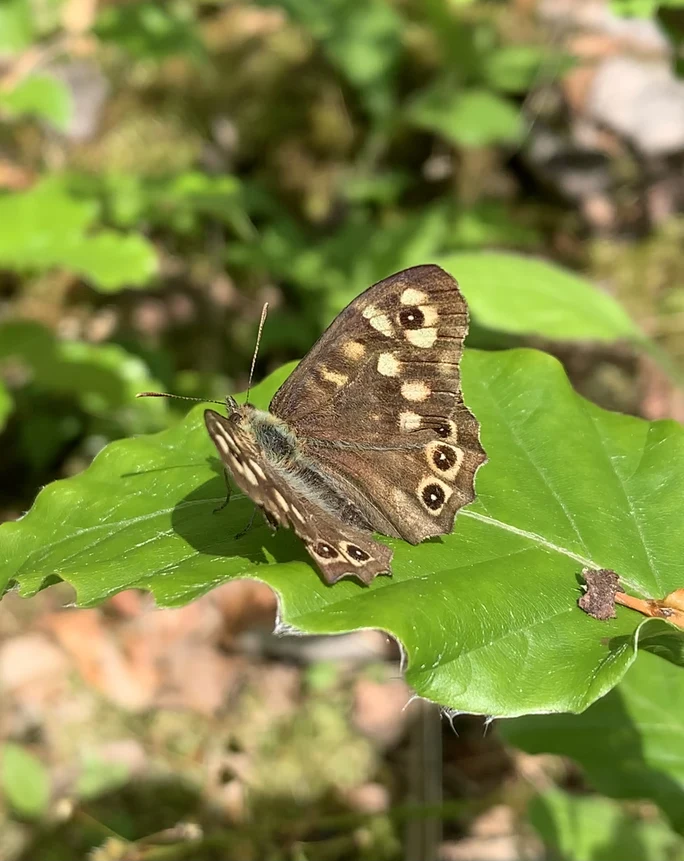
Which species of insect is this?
Pararge aegeria
